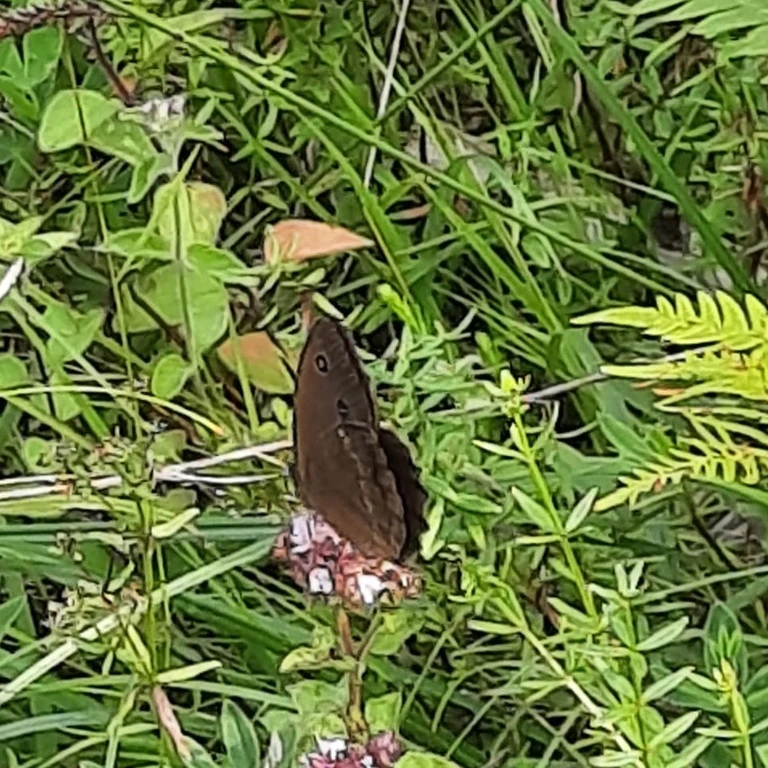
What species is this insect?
Minois dryas
